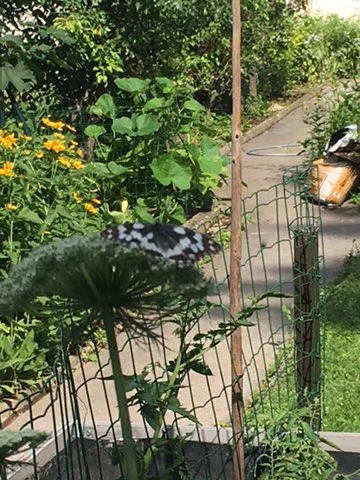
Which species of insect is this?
Melanargia galathea
